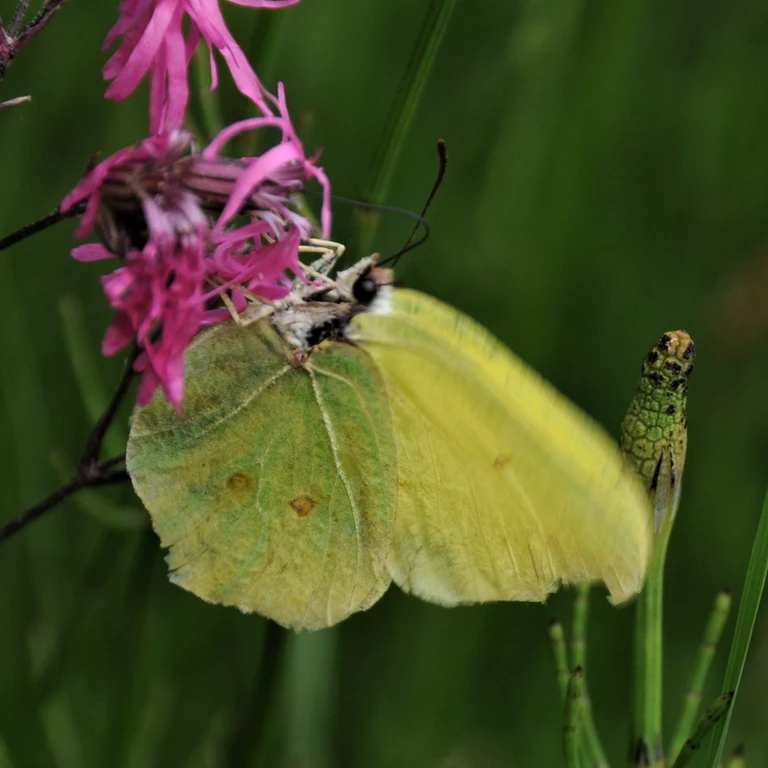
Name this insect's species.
Gonepteryx rhamni
